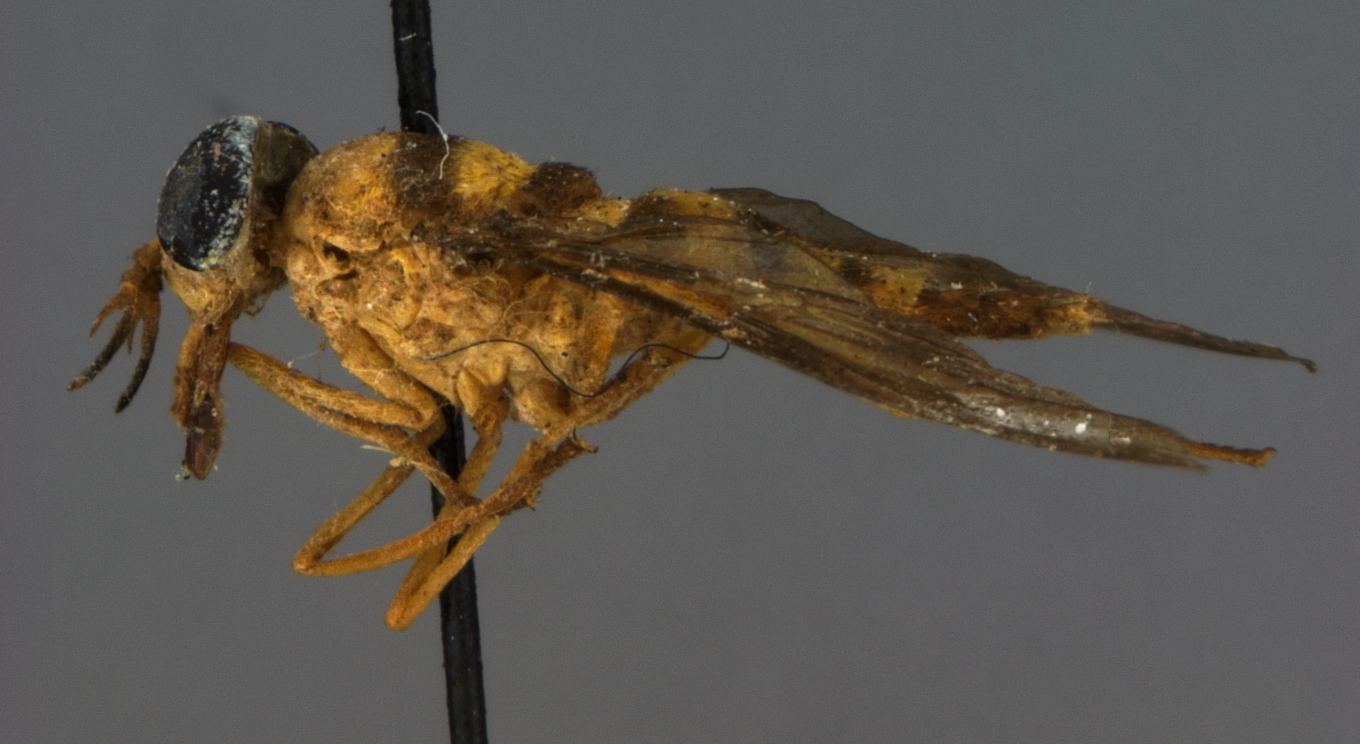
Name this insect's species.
Dichelacera ochracea
